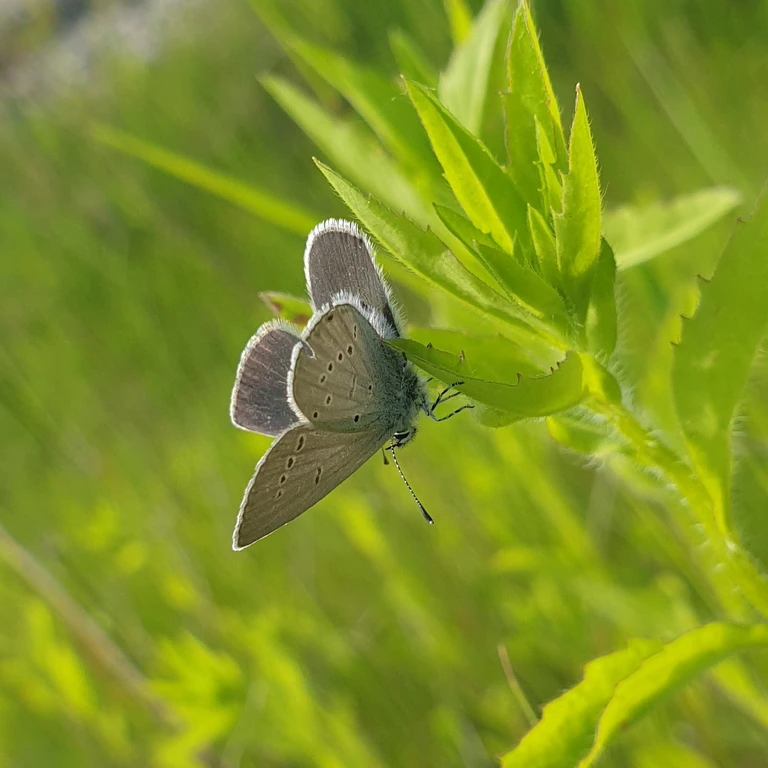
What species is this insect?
Cupido minimus
